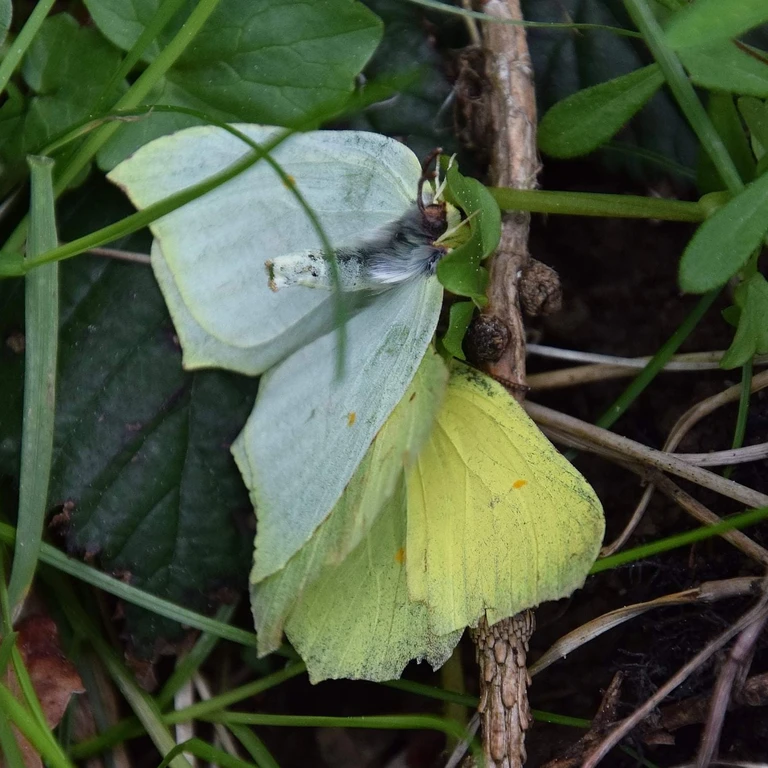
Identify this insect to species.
Gonepteryx rhamni
